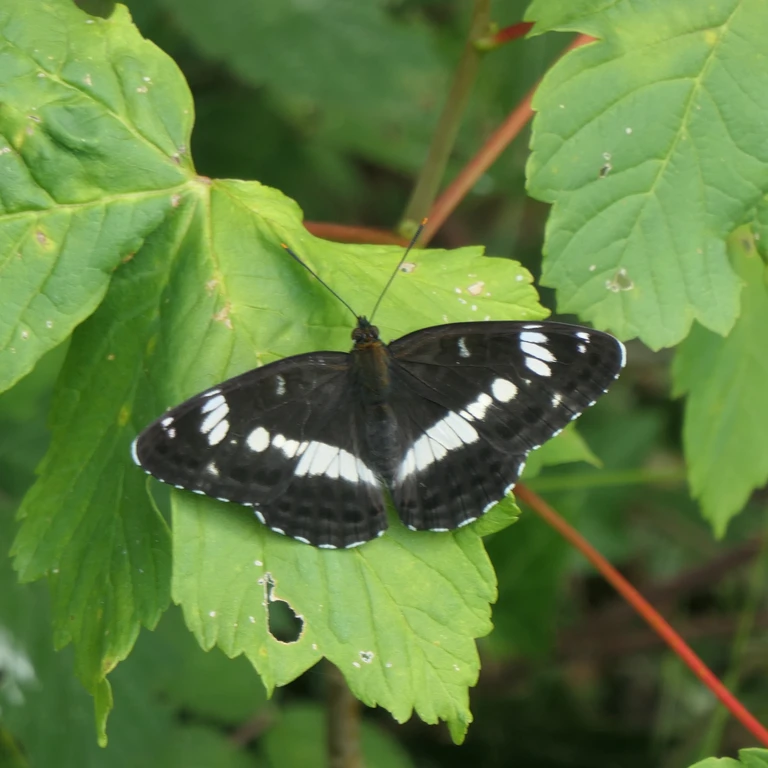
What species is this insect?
Limenitis camilla (also Ladoga camilla)
